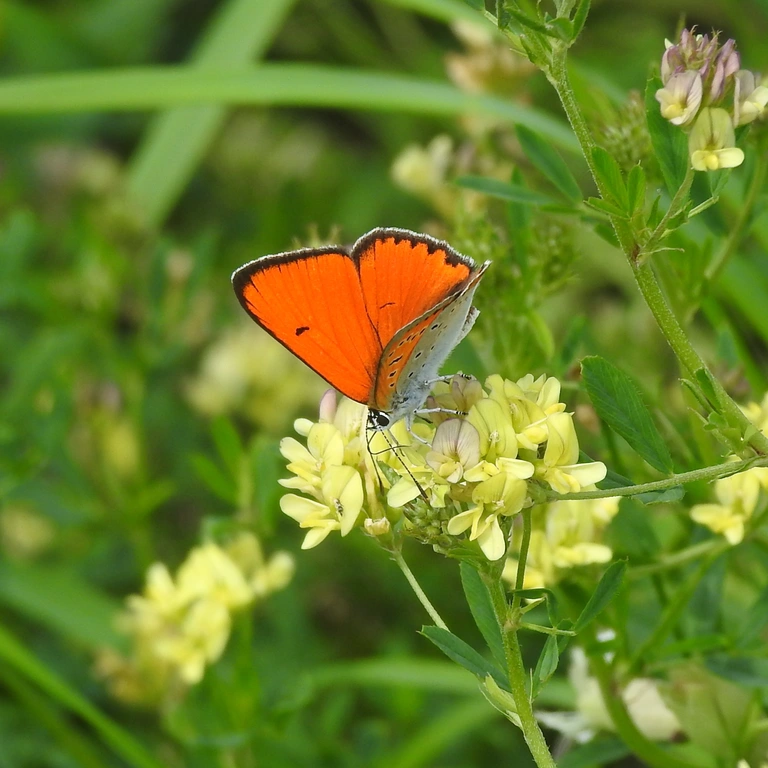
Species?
Lycaena dispar
